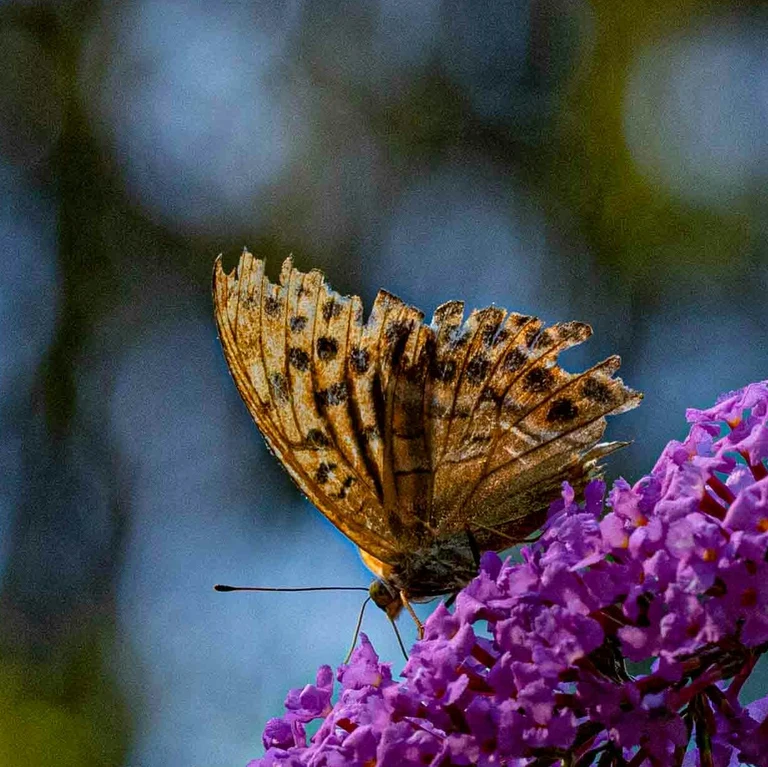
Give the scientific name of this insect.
Argynnis paphia
